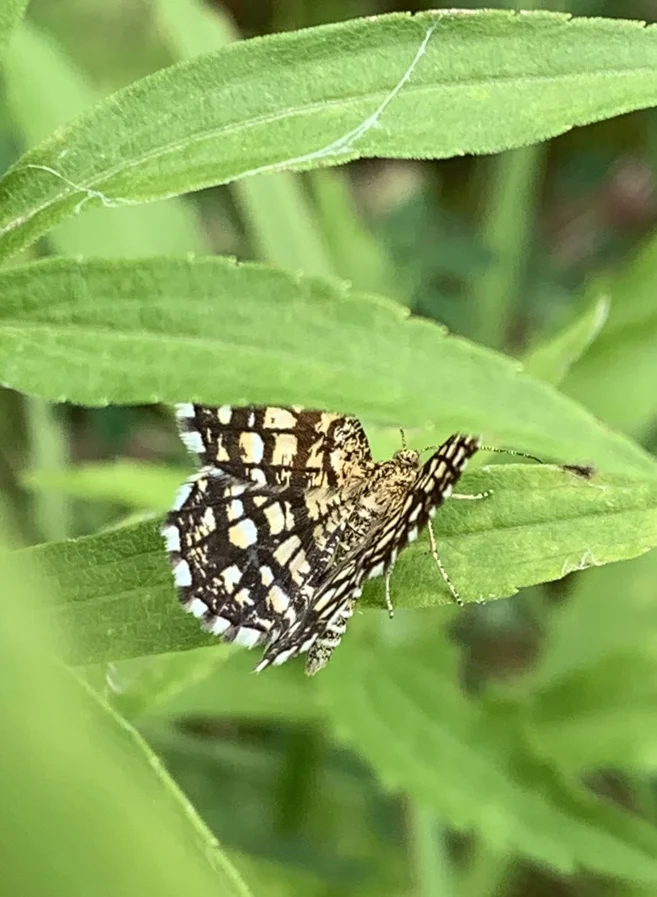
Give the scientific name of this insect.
Chiasmia clathrata
